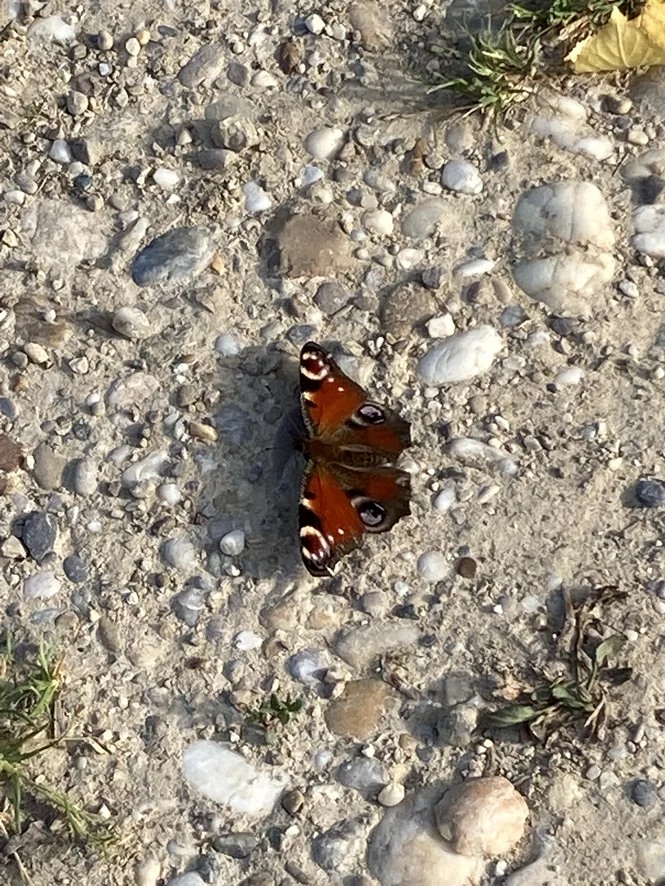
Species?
Aglais io
